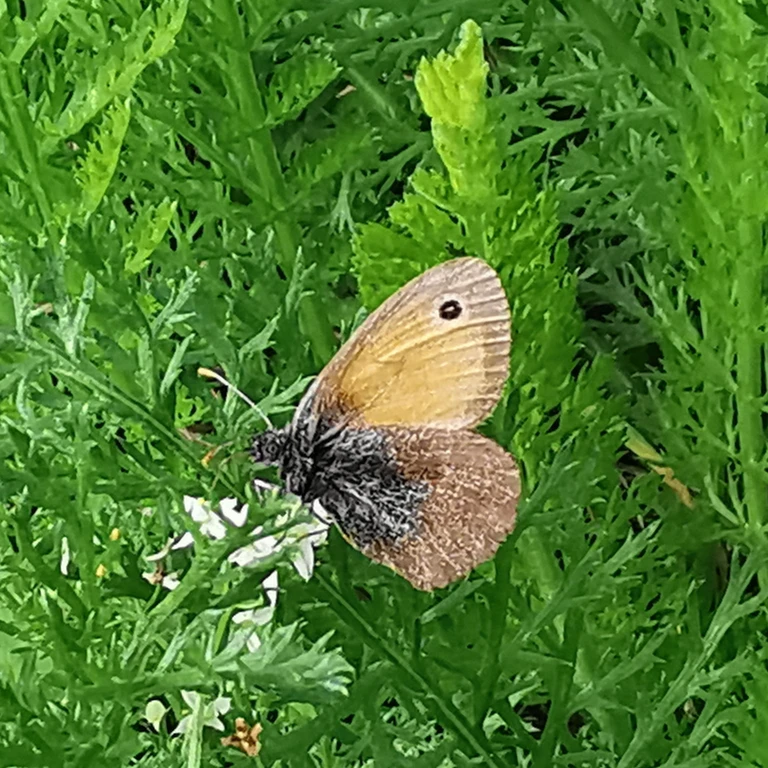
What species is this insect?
Coenonympha pamphilus
